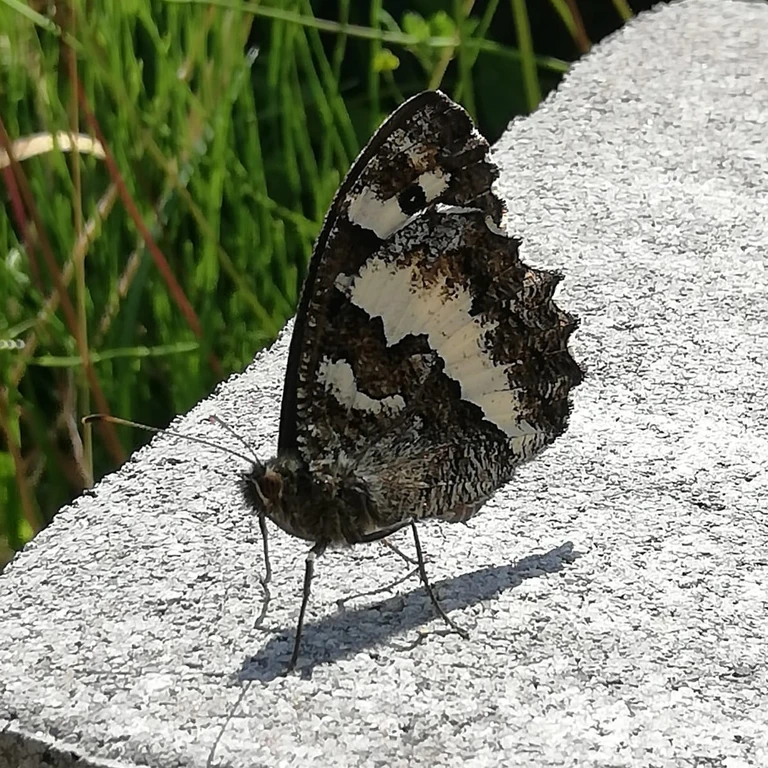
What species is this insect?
Brintesia circe
